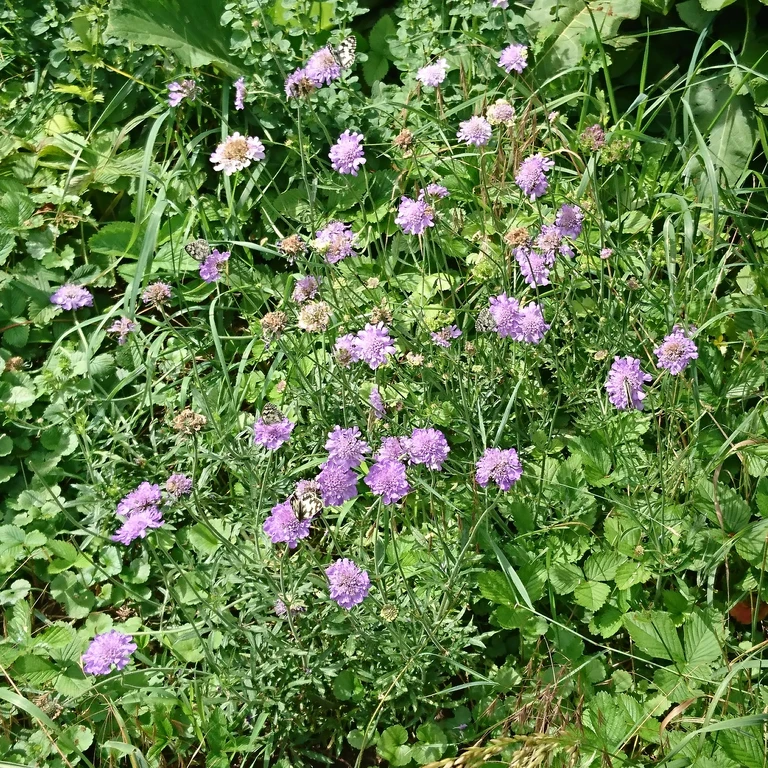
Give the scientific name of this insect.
Melanargia galathea
